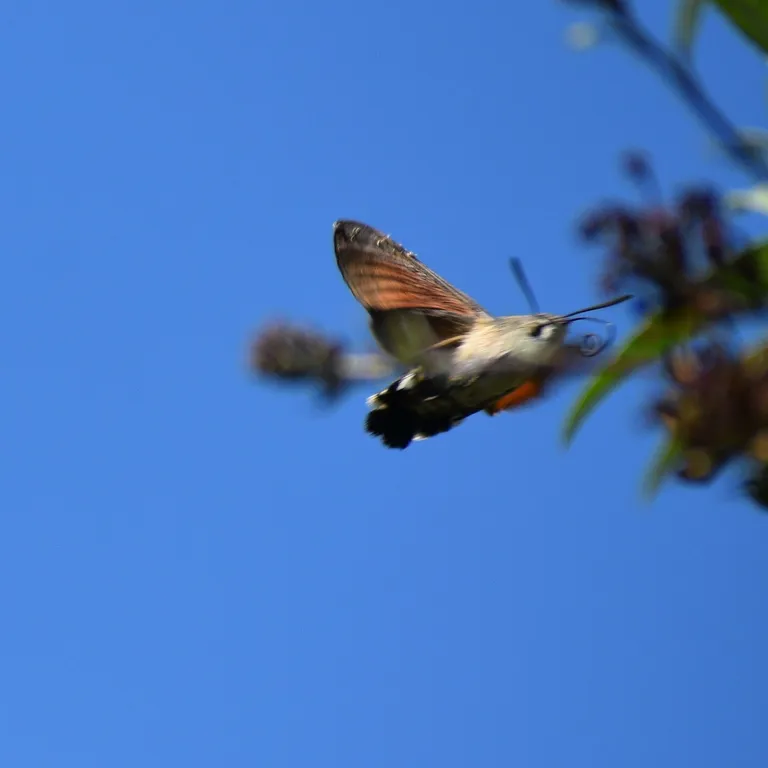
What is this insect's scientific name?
Macroglossum stellatarum
